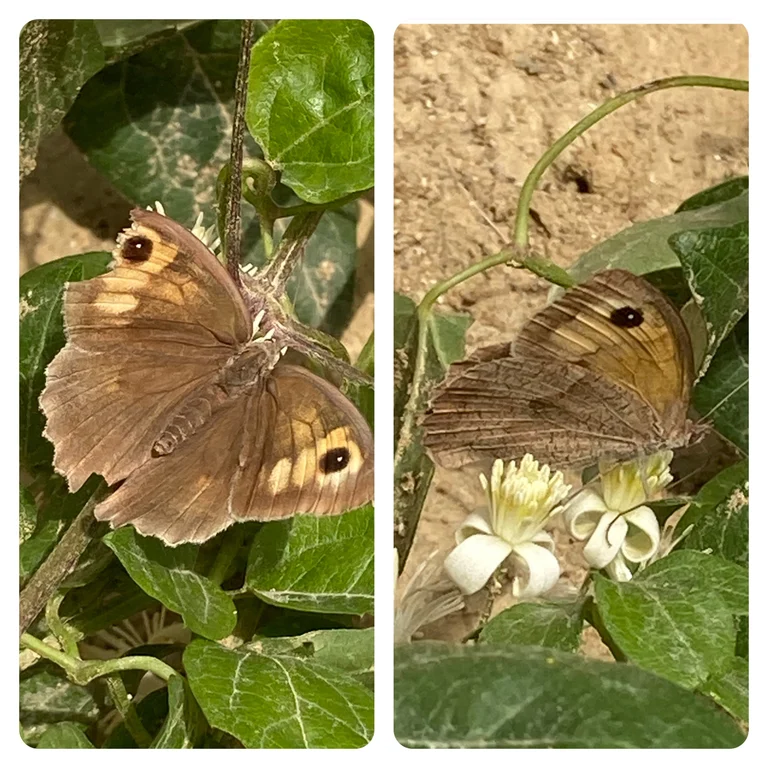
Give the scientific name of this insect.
Maniola jurtina
